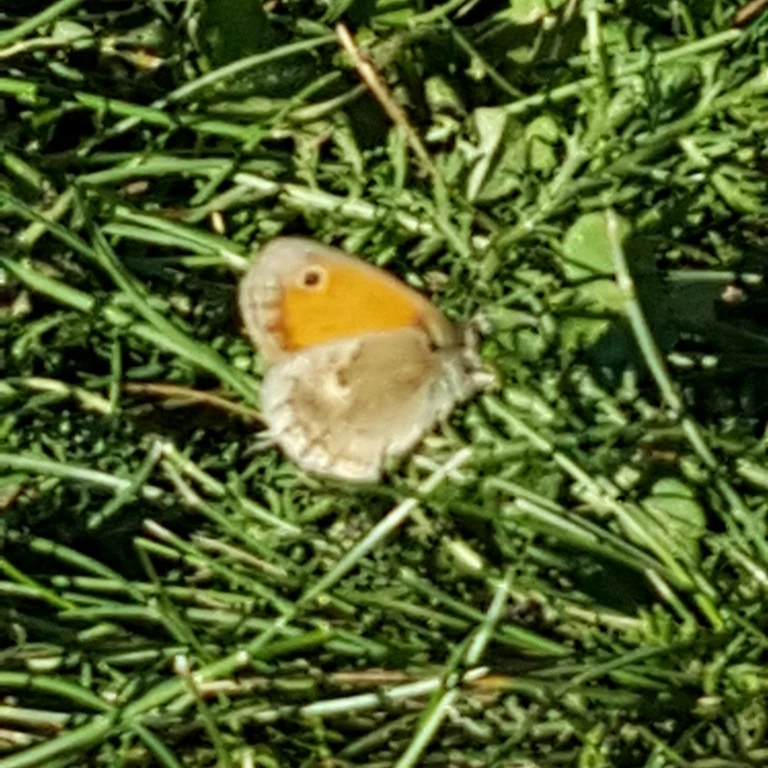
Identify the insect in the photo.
Coenonympha pamphilus
